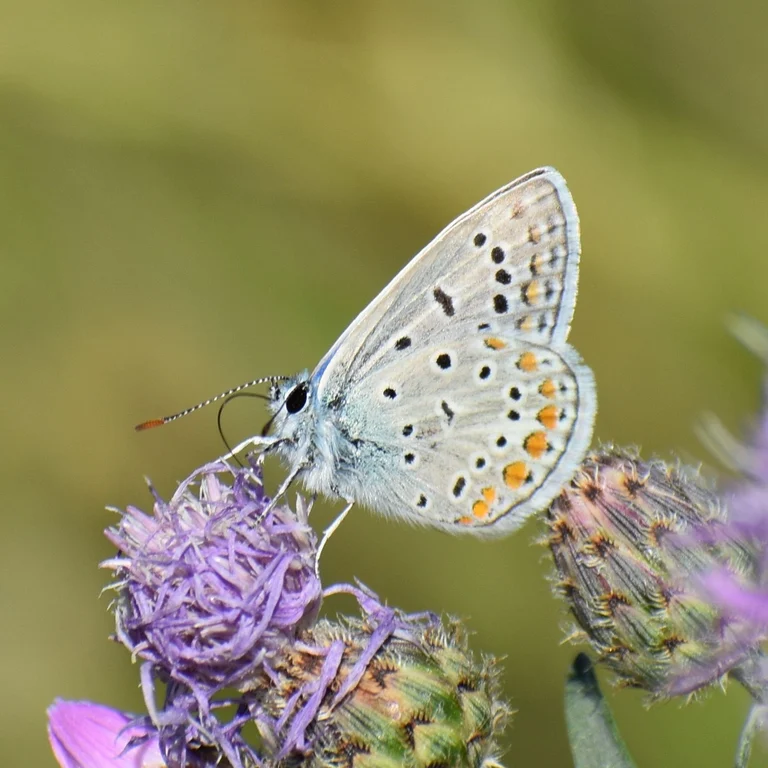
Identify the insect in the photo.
Polyommatus icarus
